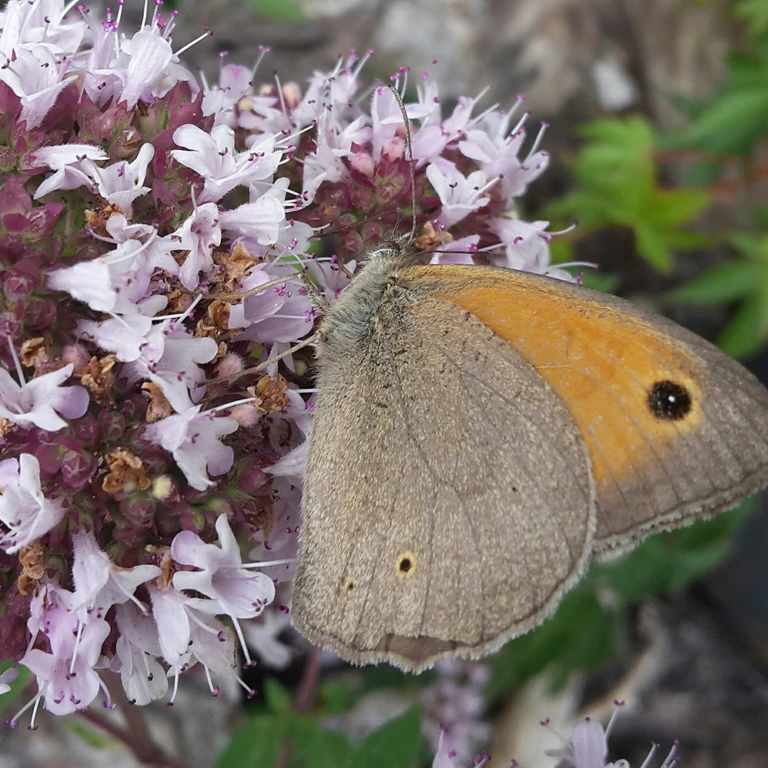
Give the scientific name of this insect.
Maniola jurtina
